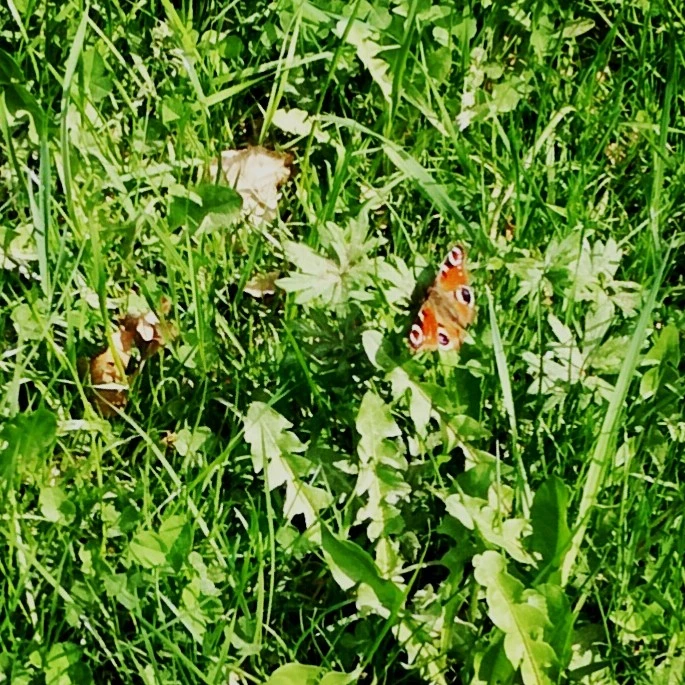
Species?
Aglais io
